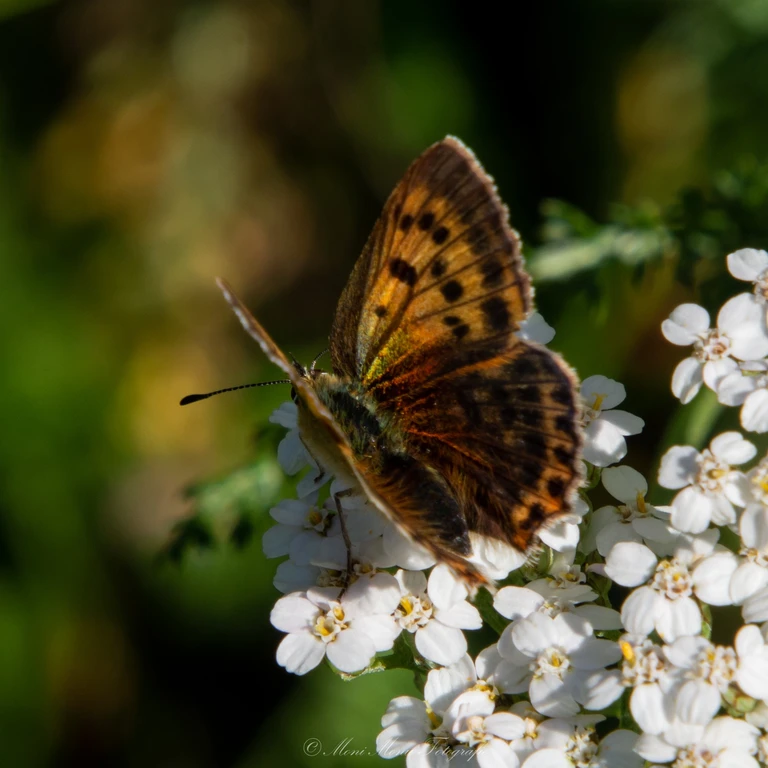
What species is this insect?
Lycaena virgaureae
